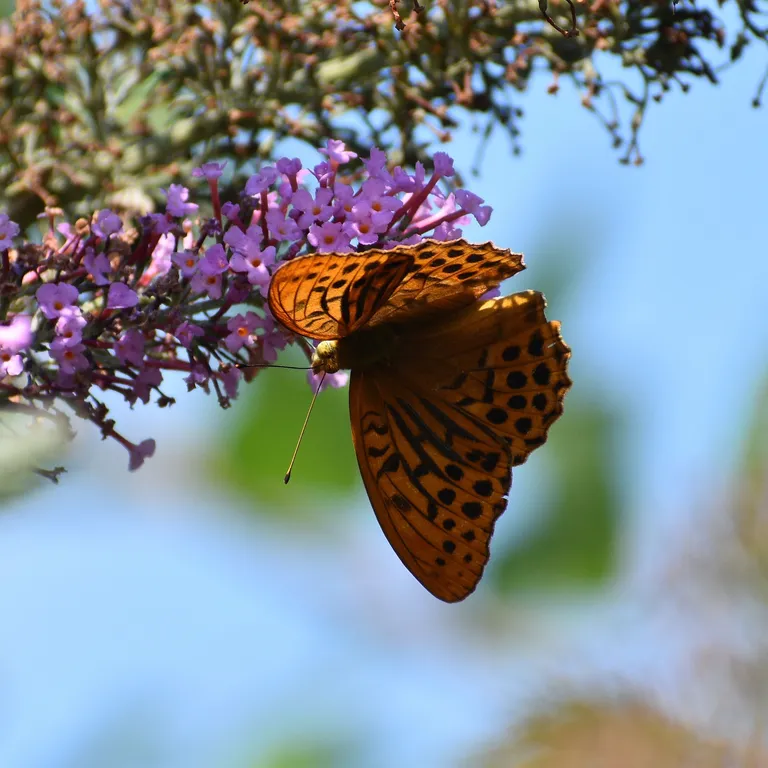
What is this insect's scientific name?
Argynnis paphia
